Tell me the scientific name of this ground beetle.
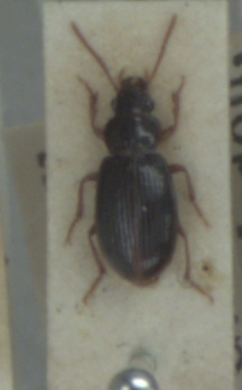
Bradycellus sharpi
